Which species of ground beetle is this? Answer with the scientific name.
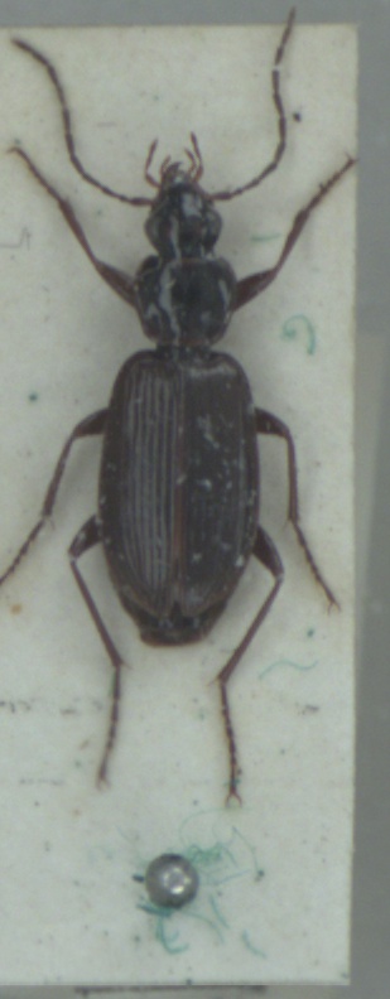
Platynus livens
